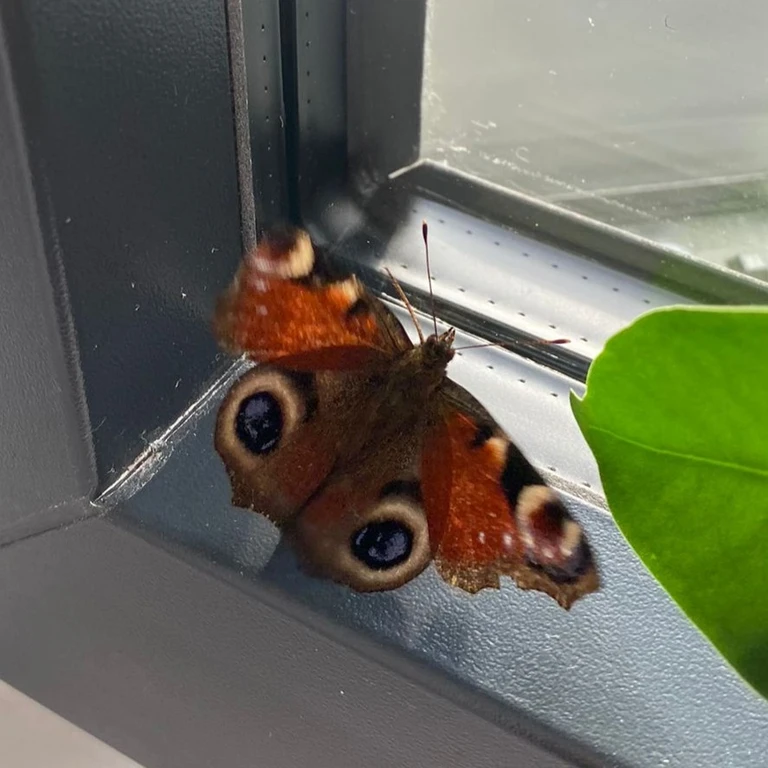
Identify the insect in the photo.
Aglais io
